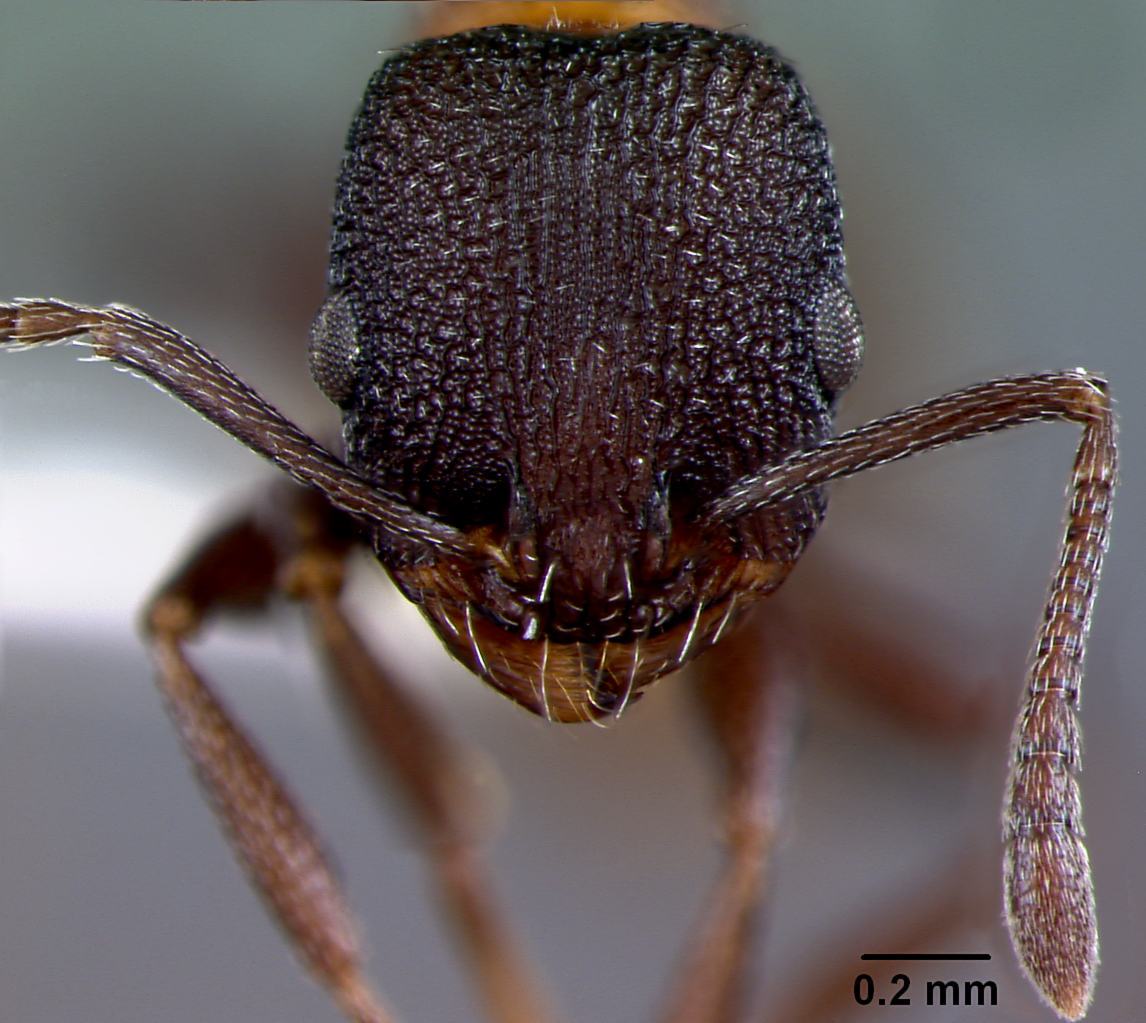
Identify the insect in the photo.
Leptothorax ocarinae
